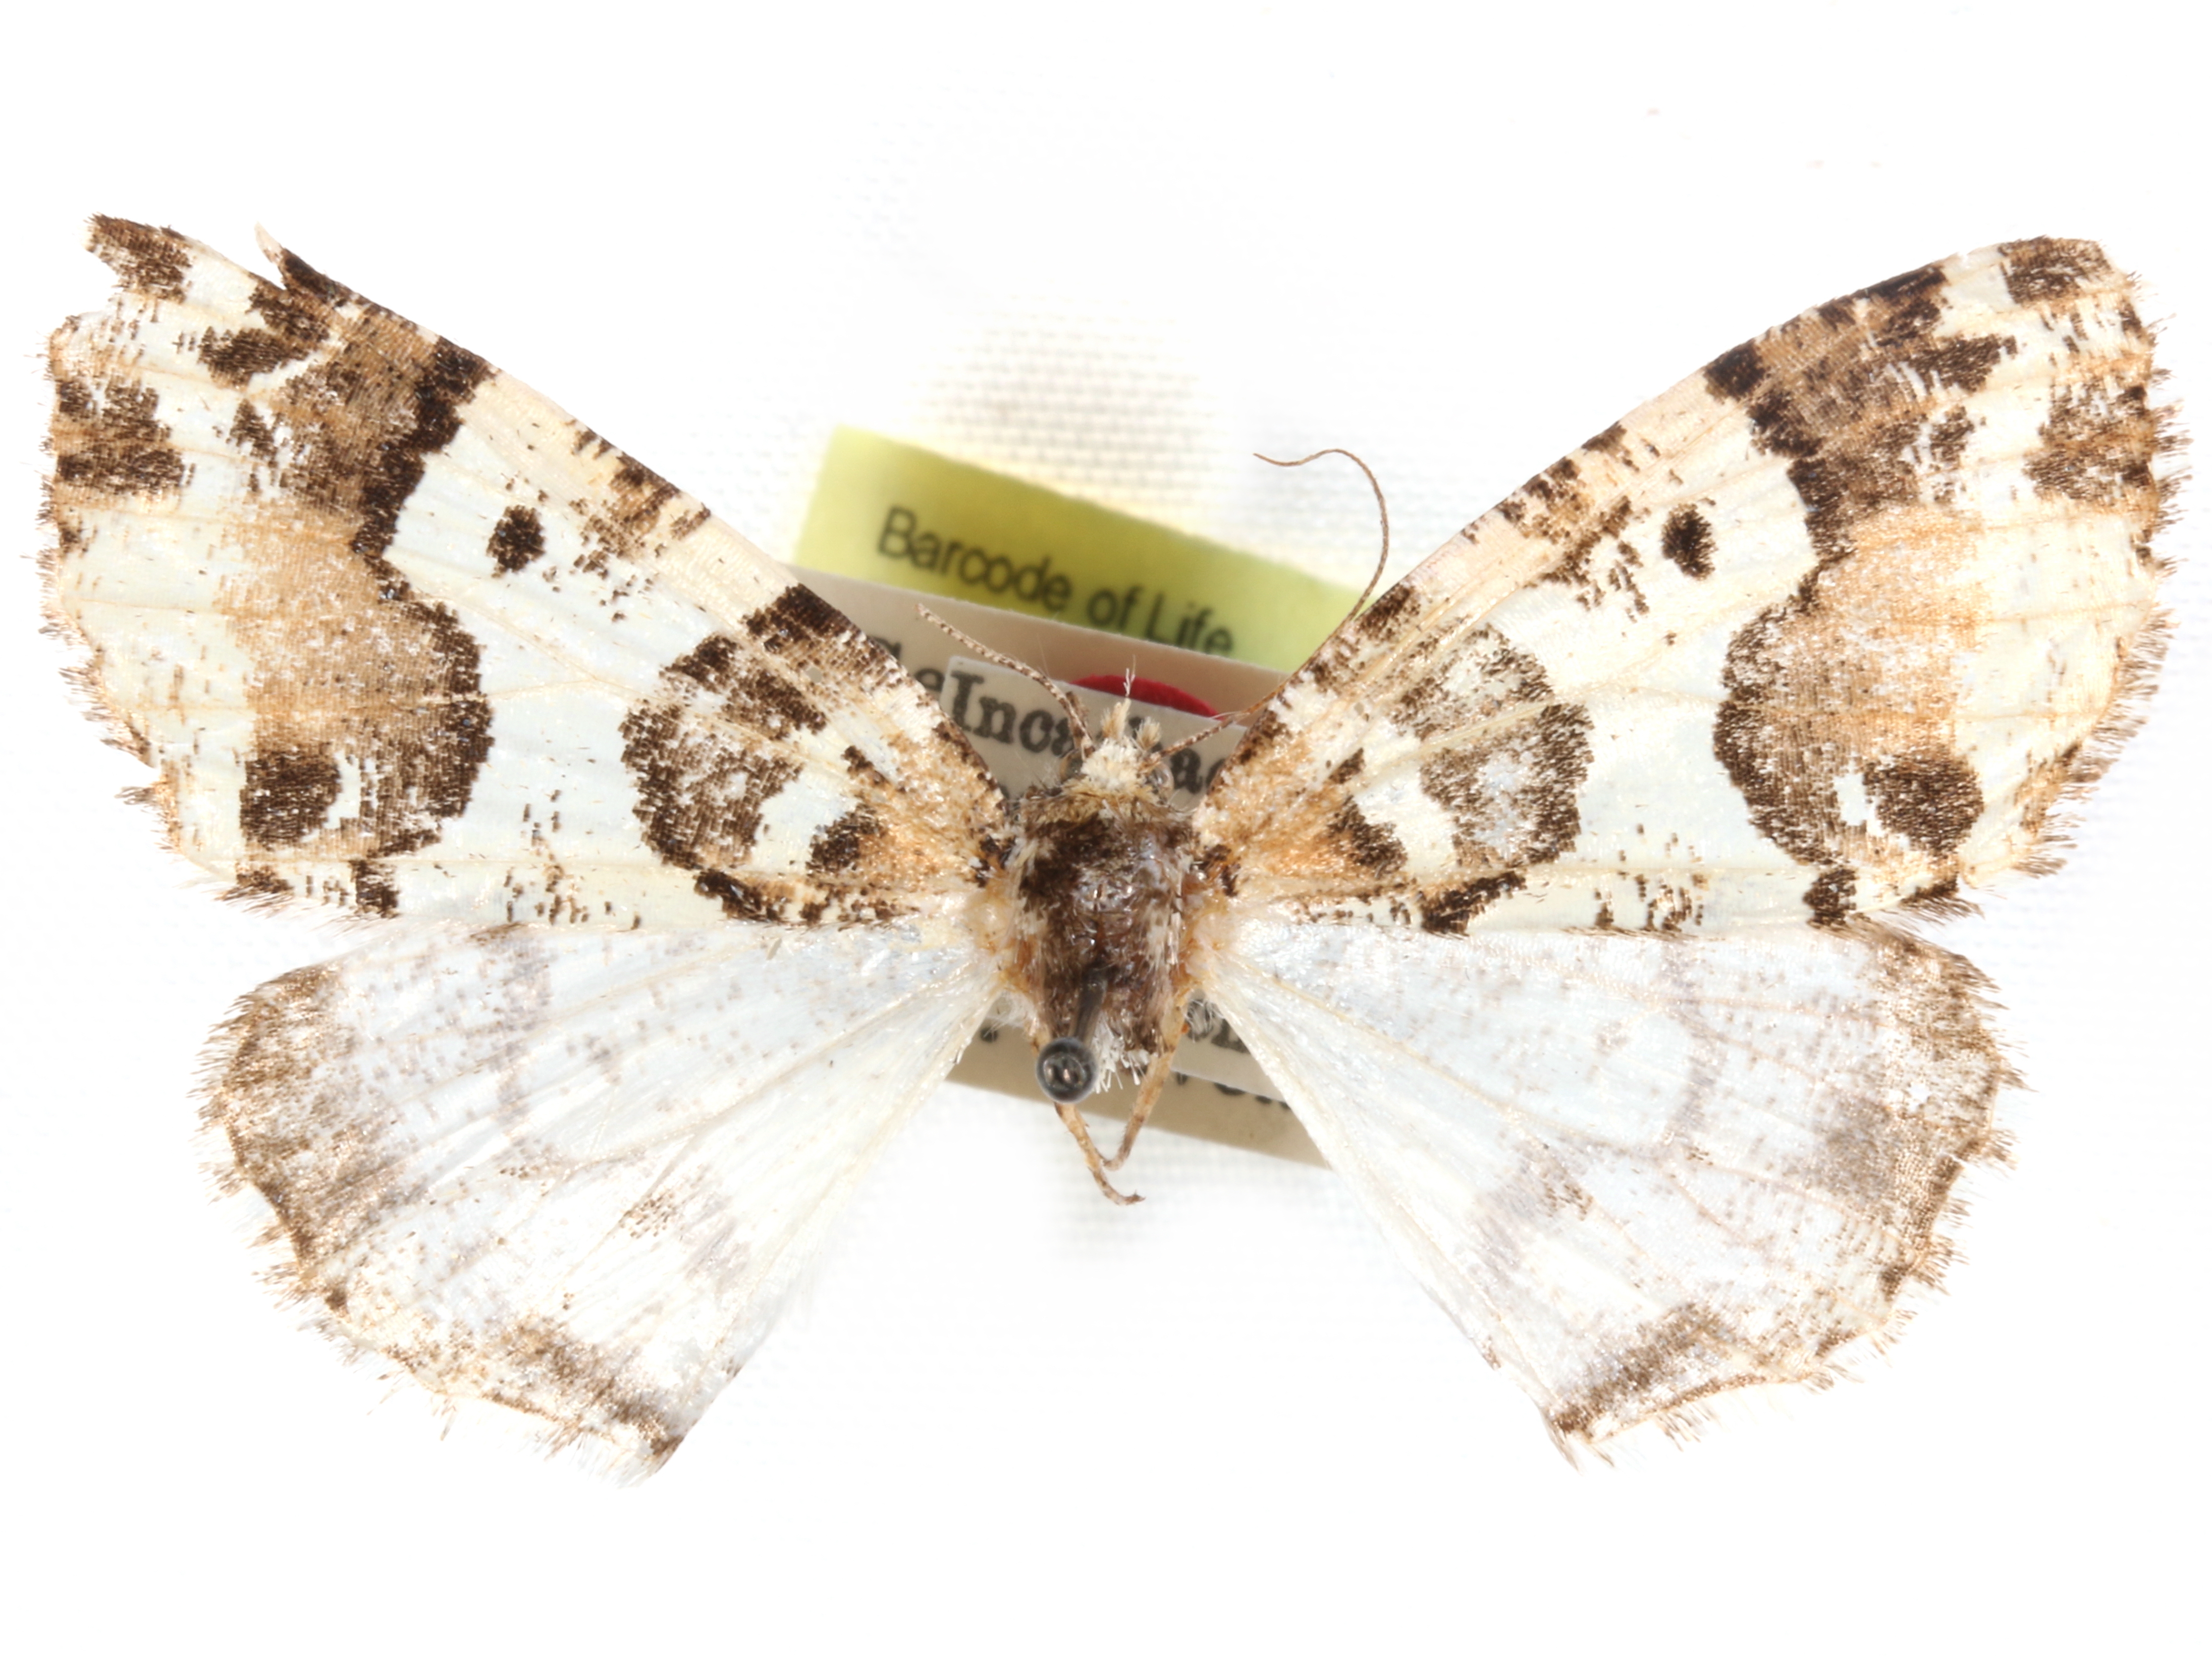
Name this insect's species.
Arizela dulcis
